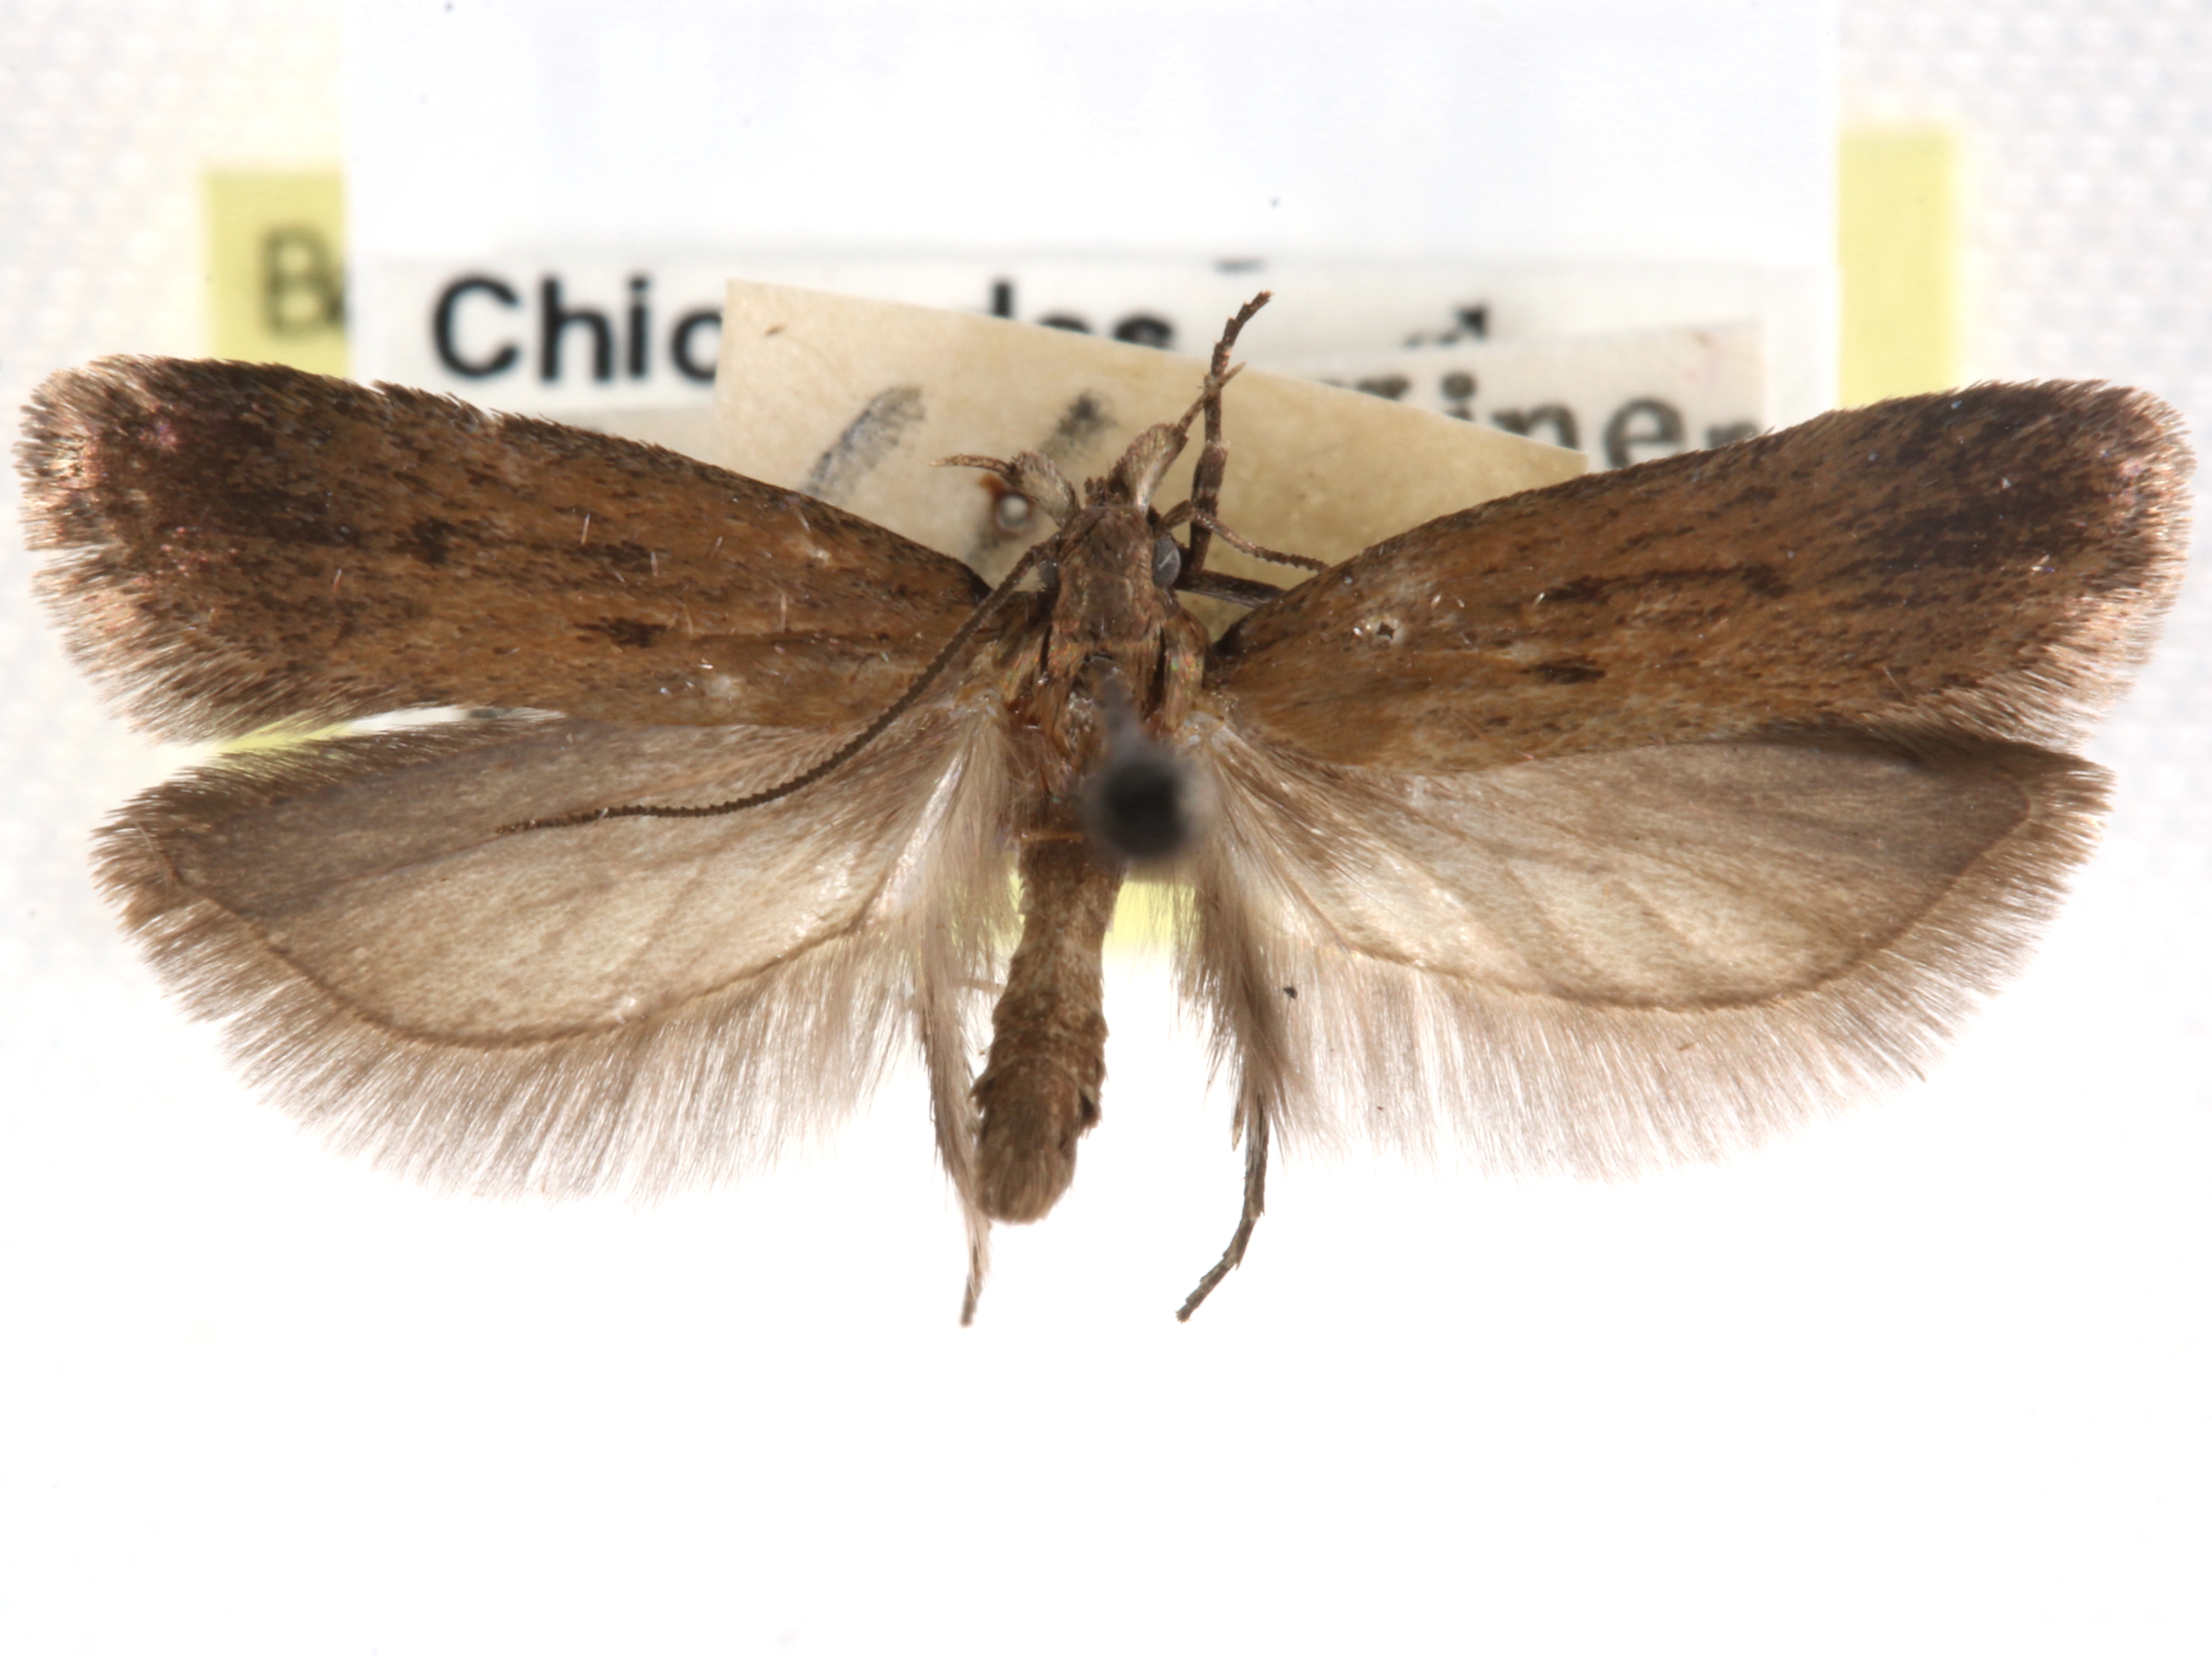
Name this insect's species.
Chionodes labradoricus
